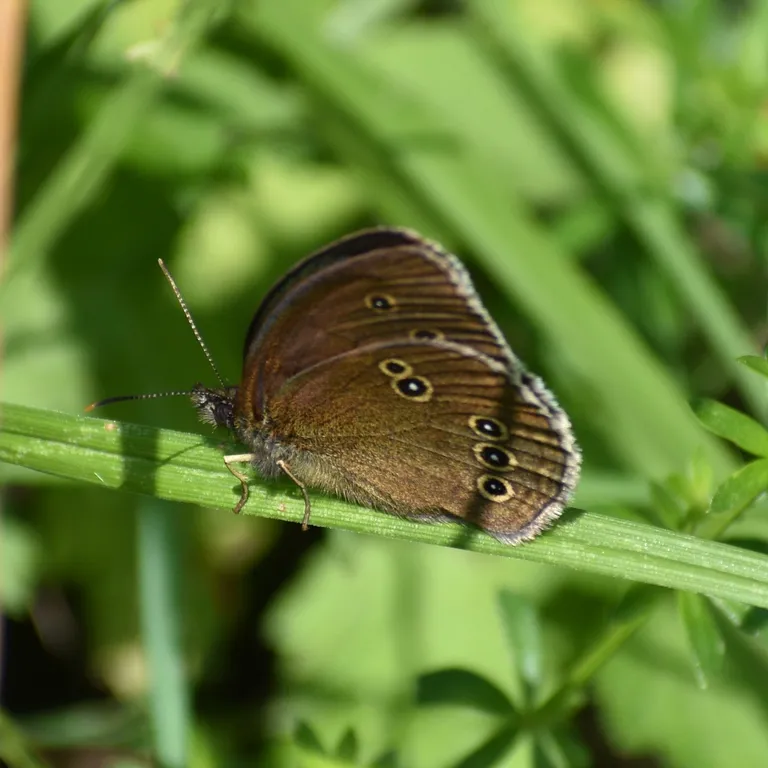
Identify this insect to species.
Aphantopus hyperantus
